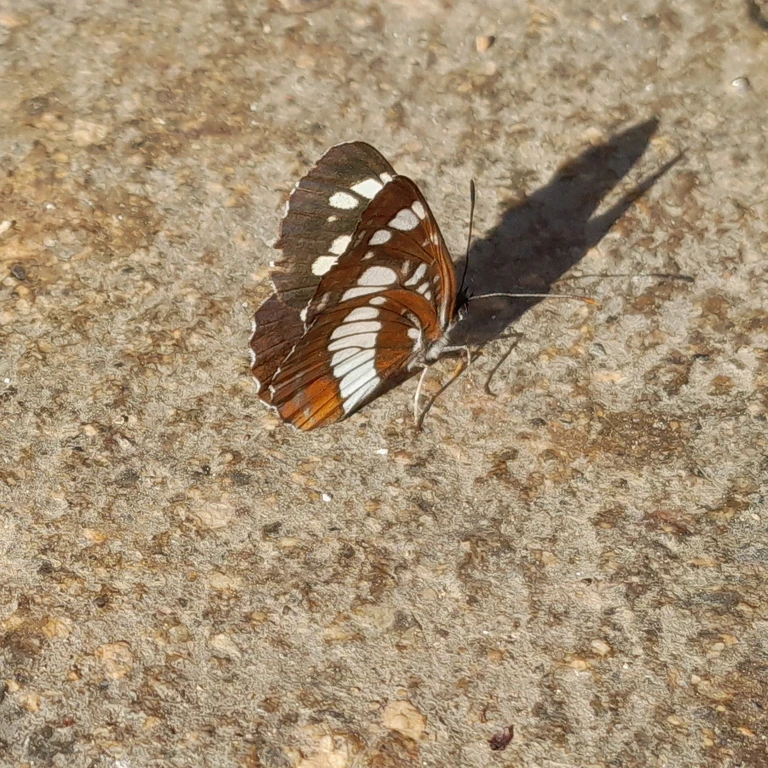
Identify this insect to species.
Neptis rivularis
